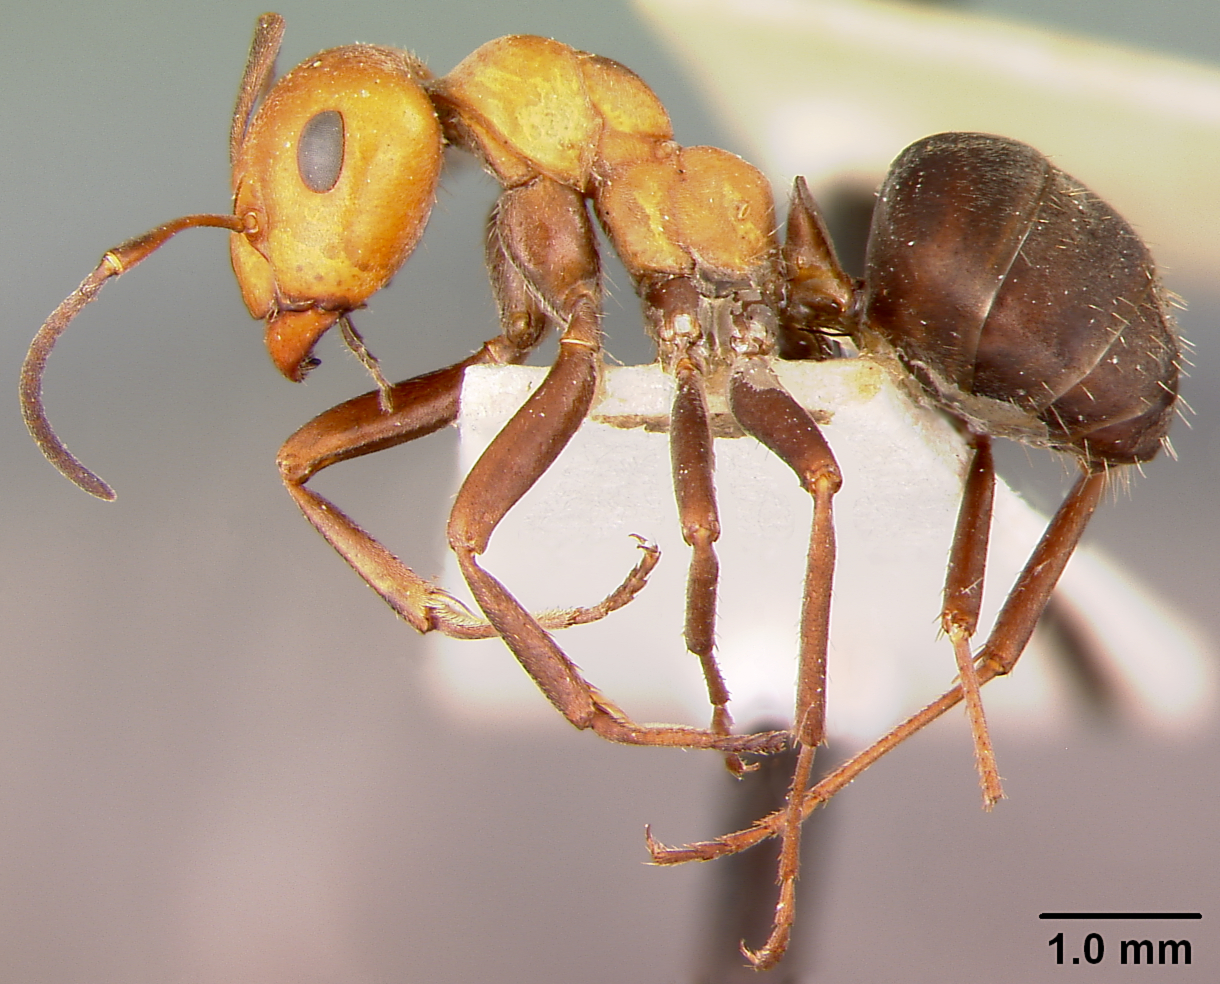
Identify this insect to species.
Formica rufa
